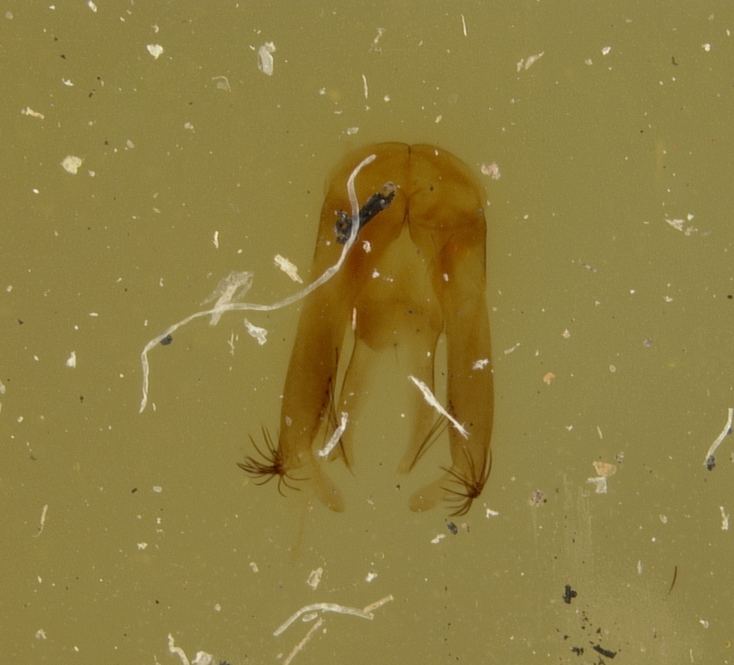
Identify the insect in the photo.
Osmia metitia
